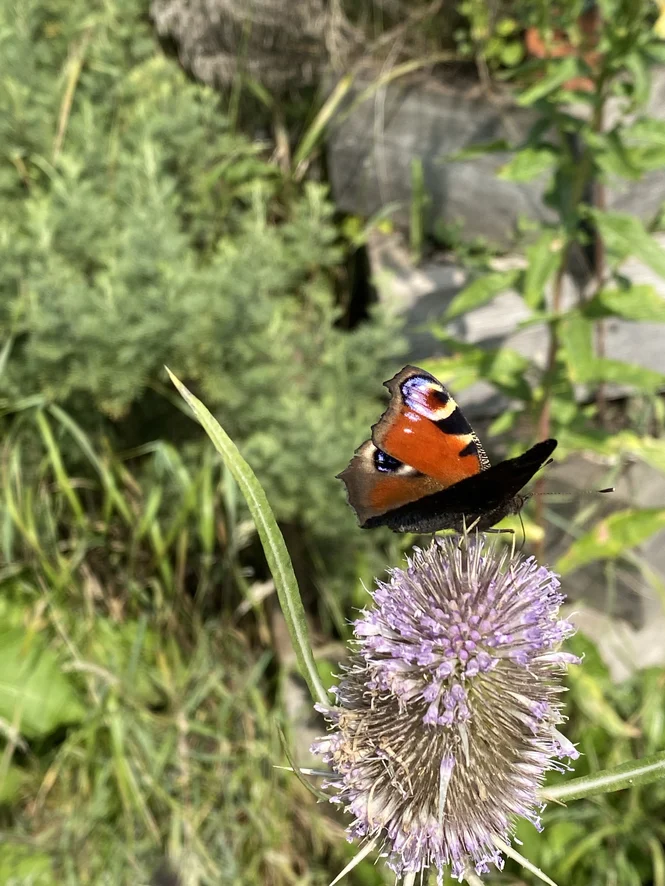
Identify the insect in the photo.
Aglais io
